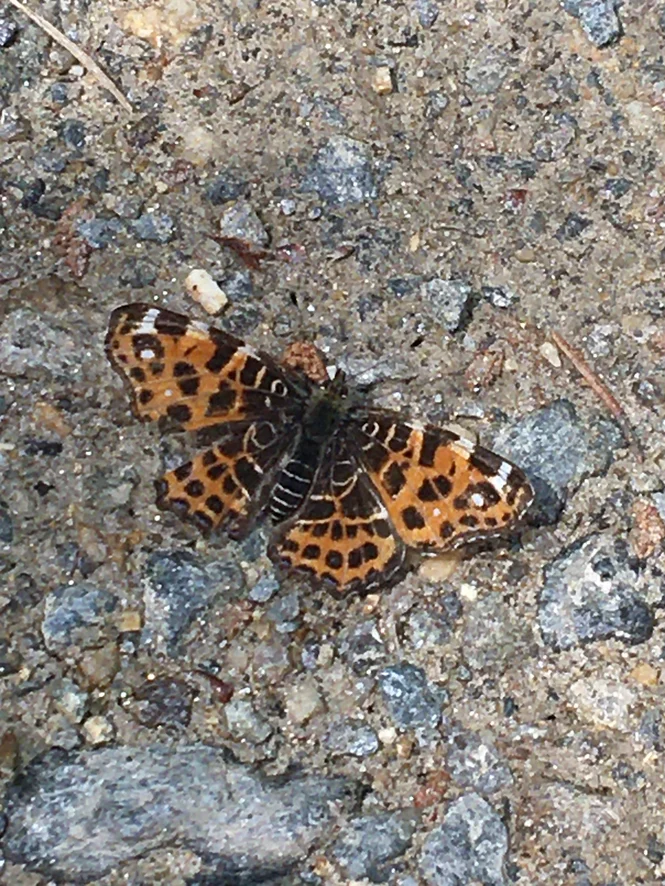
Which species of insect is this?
Araschnia levana
